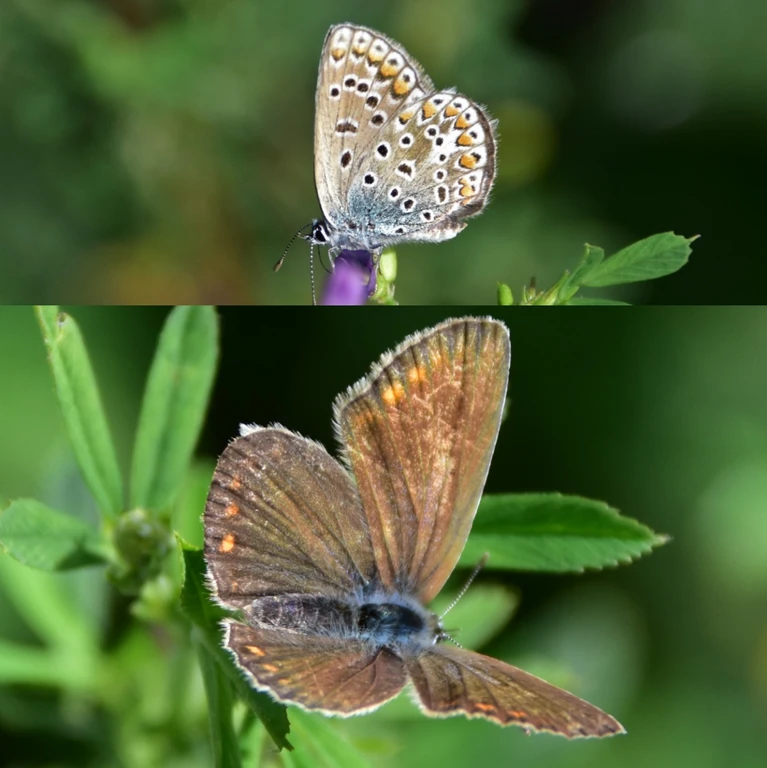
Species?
Polyommatus icarus
